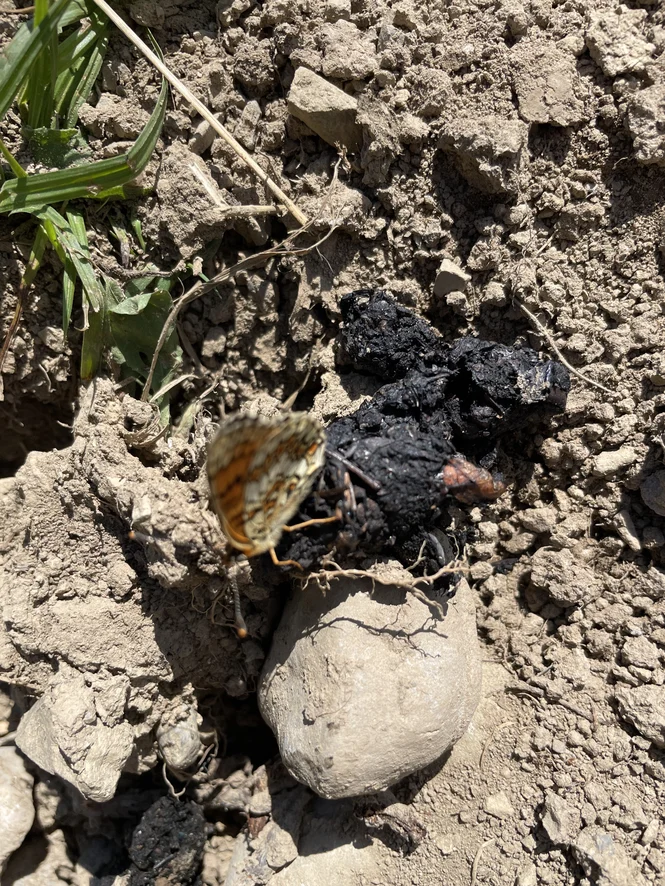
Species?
Melitaea phoebe
